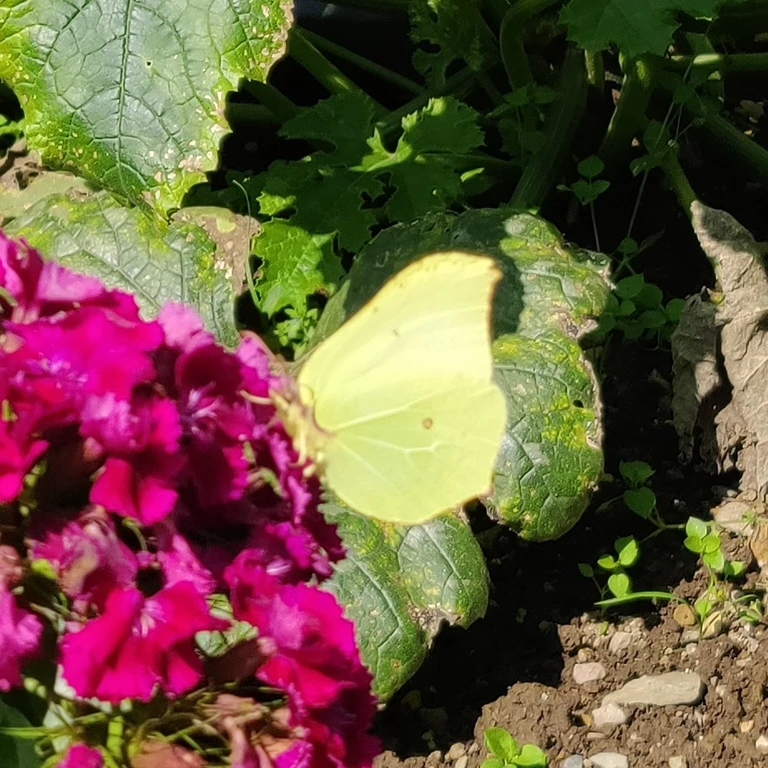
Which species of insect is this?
Gonepteryx rhamni
